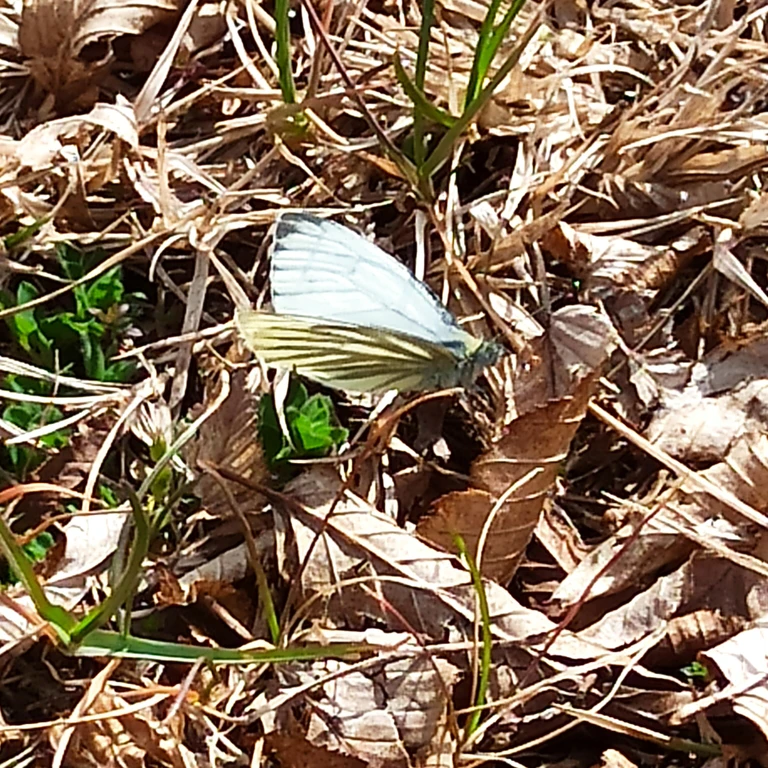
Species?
Pieris napi
